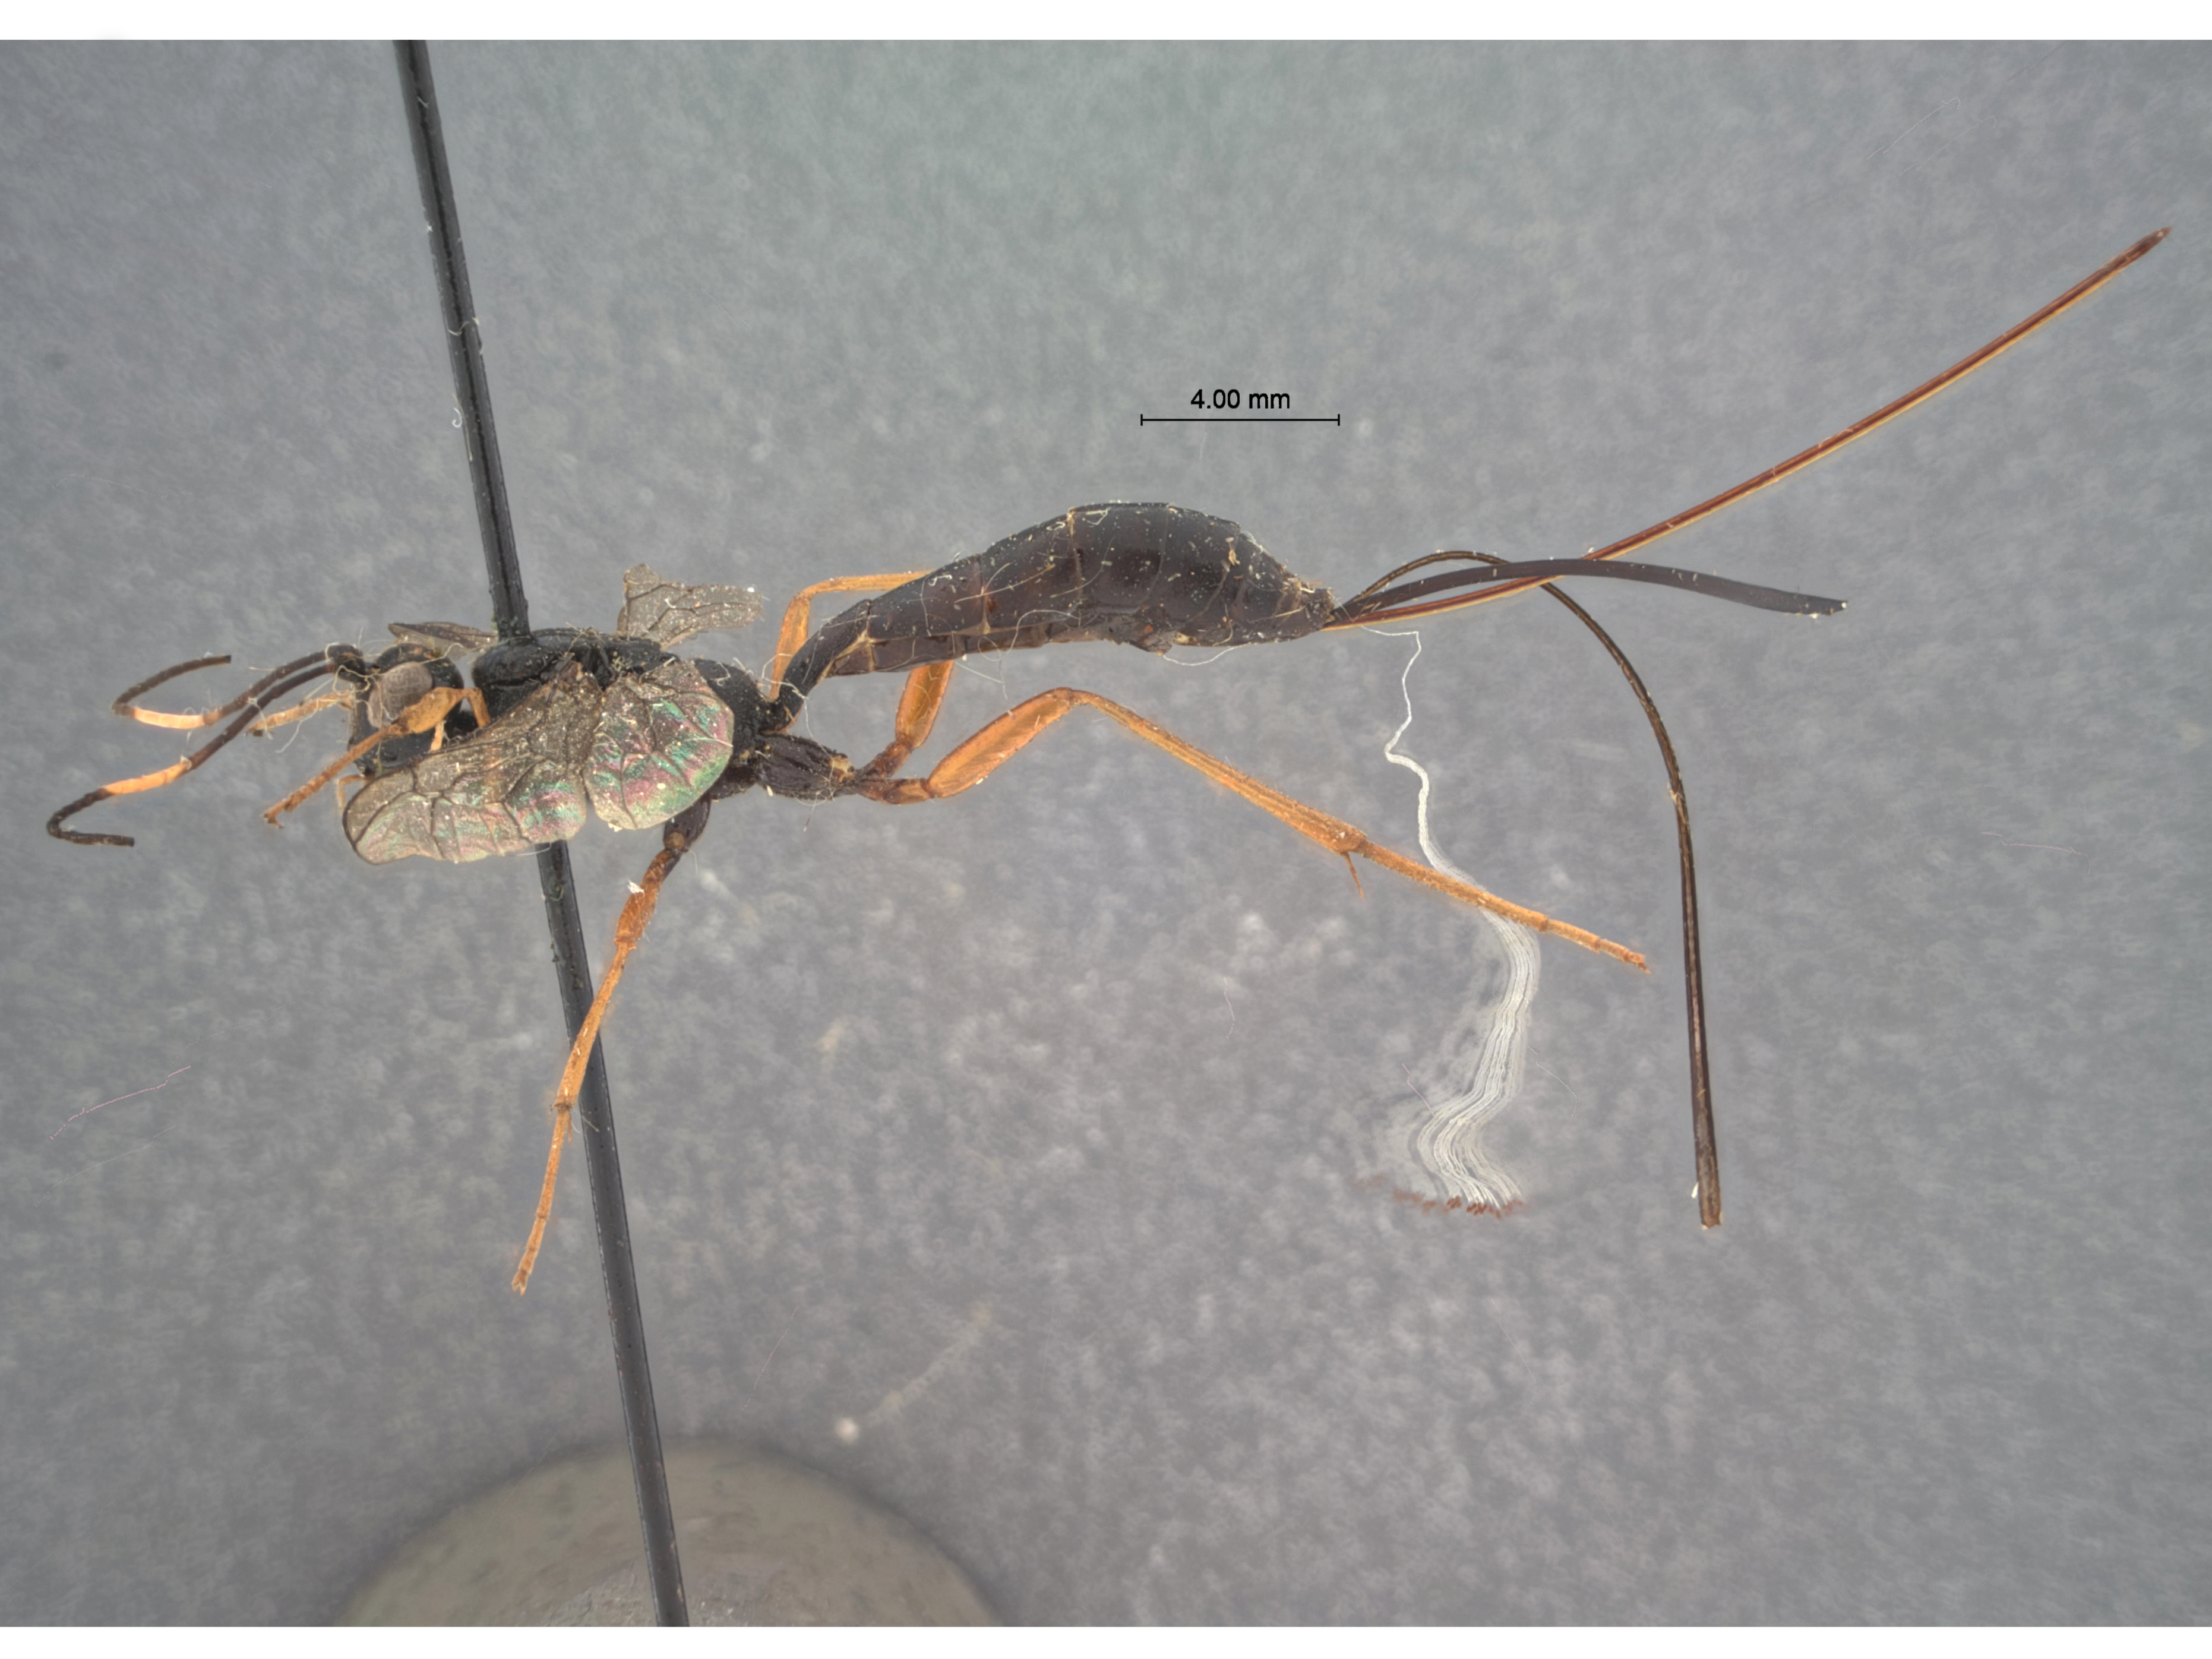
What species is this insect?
Echthrus adillae
